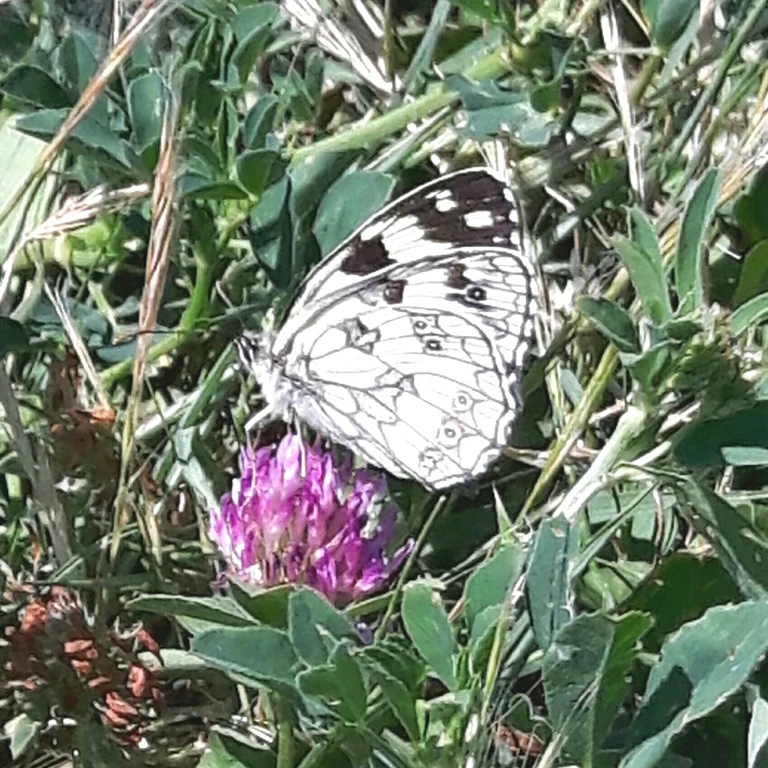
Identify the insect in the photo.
Melanargia galathea
